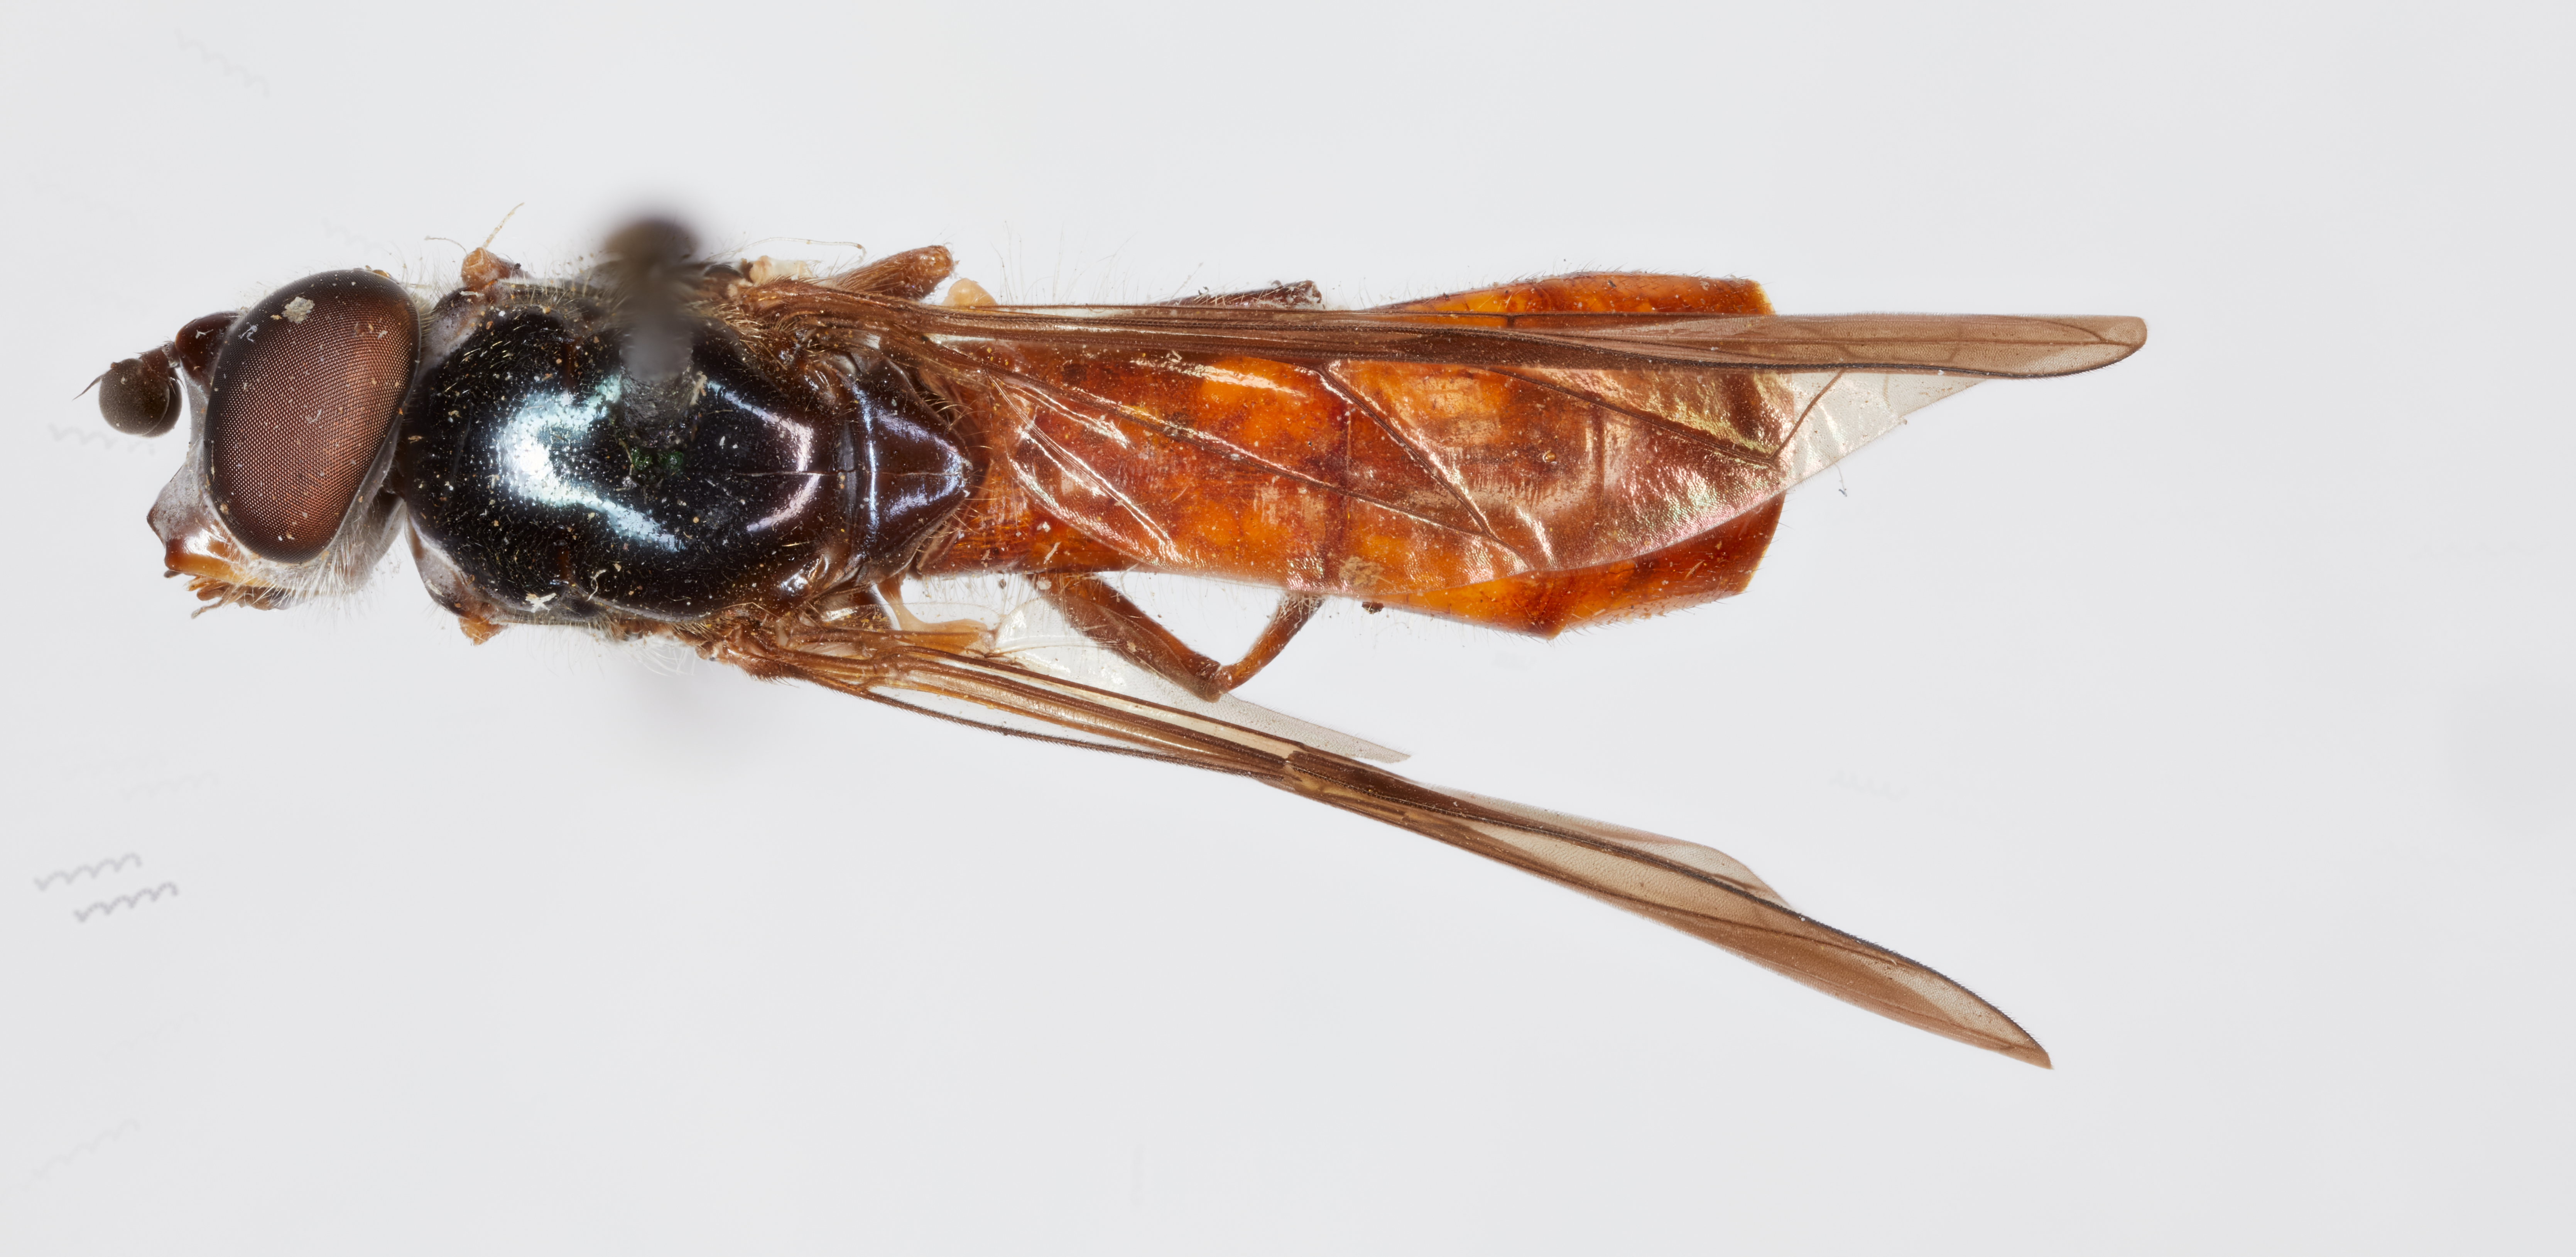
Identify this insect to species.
Valdivia ruficauda
